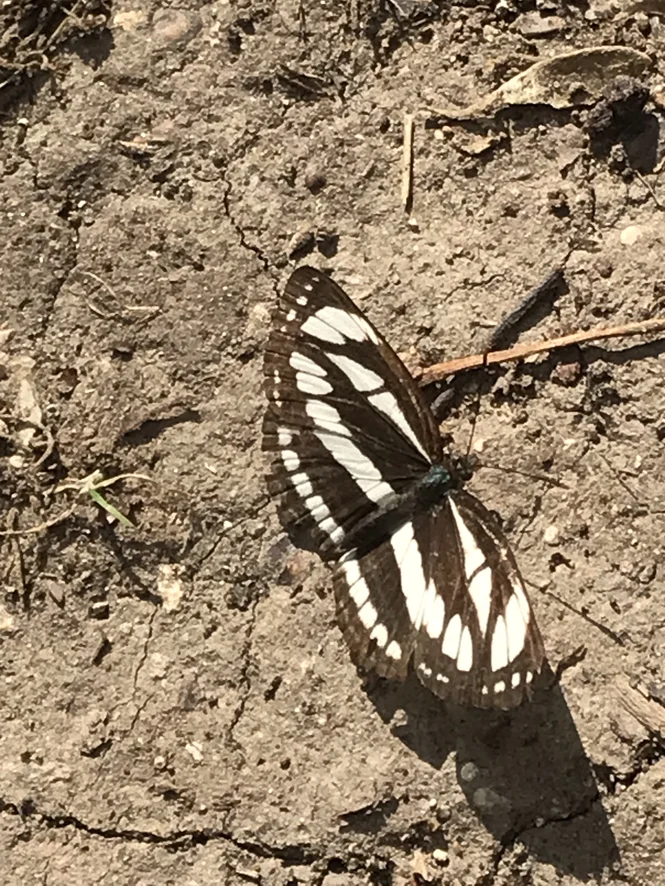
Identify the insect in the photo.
Neptis sappho
